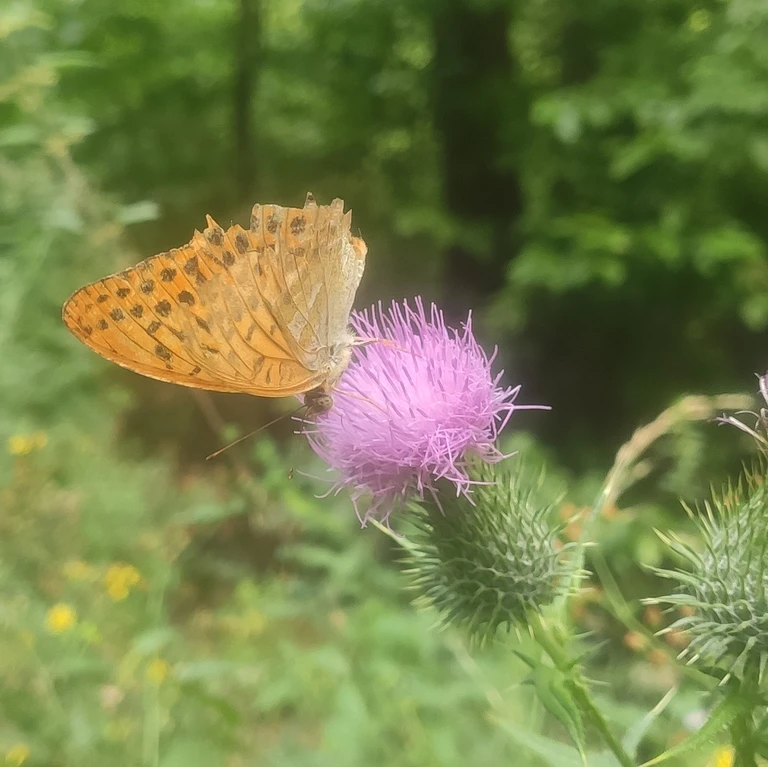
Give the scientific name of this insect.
Argynnis paphia
